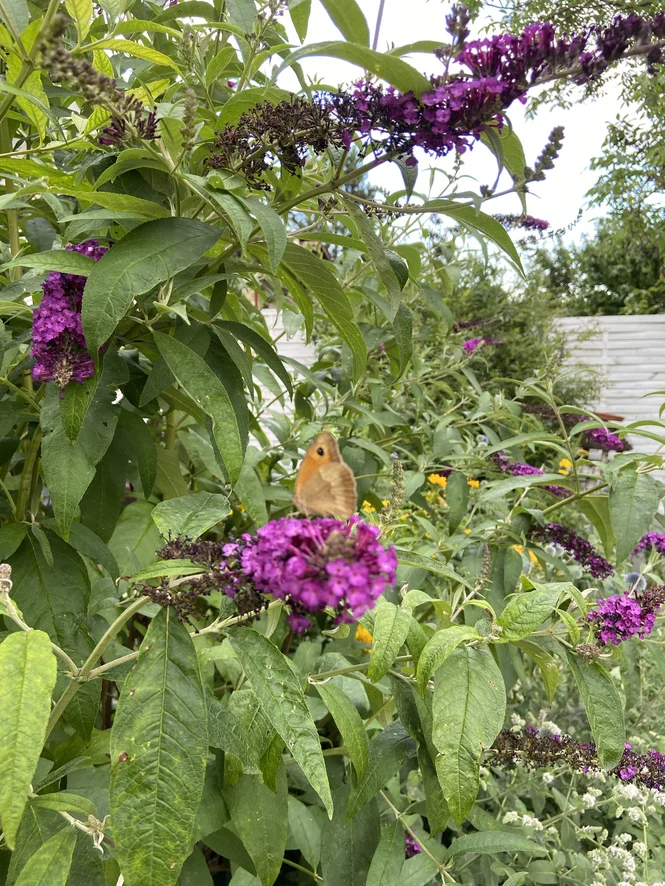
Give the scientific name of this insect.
Maniola jurtina
